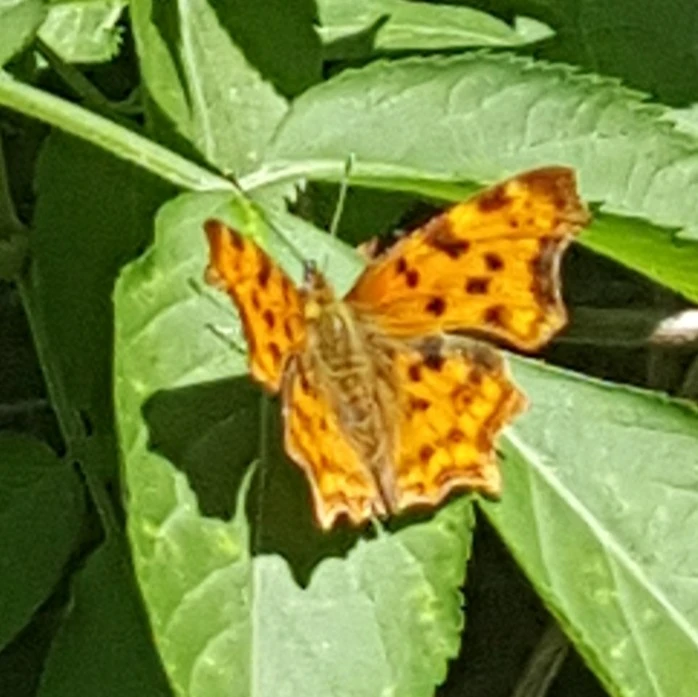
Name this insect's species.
Polygonia c-album
